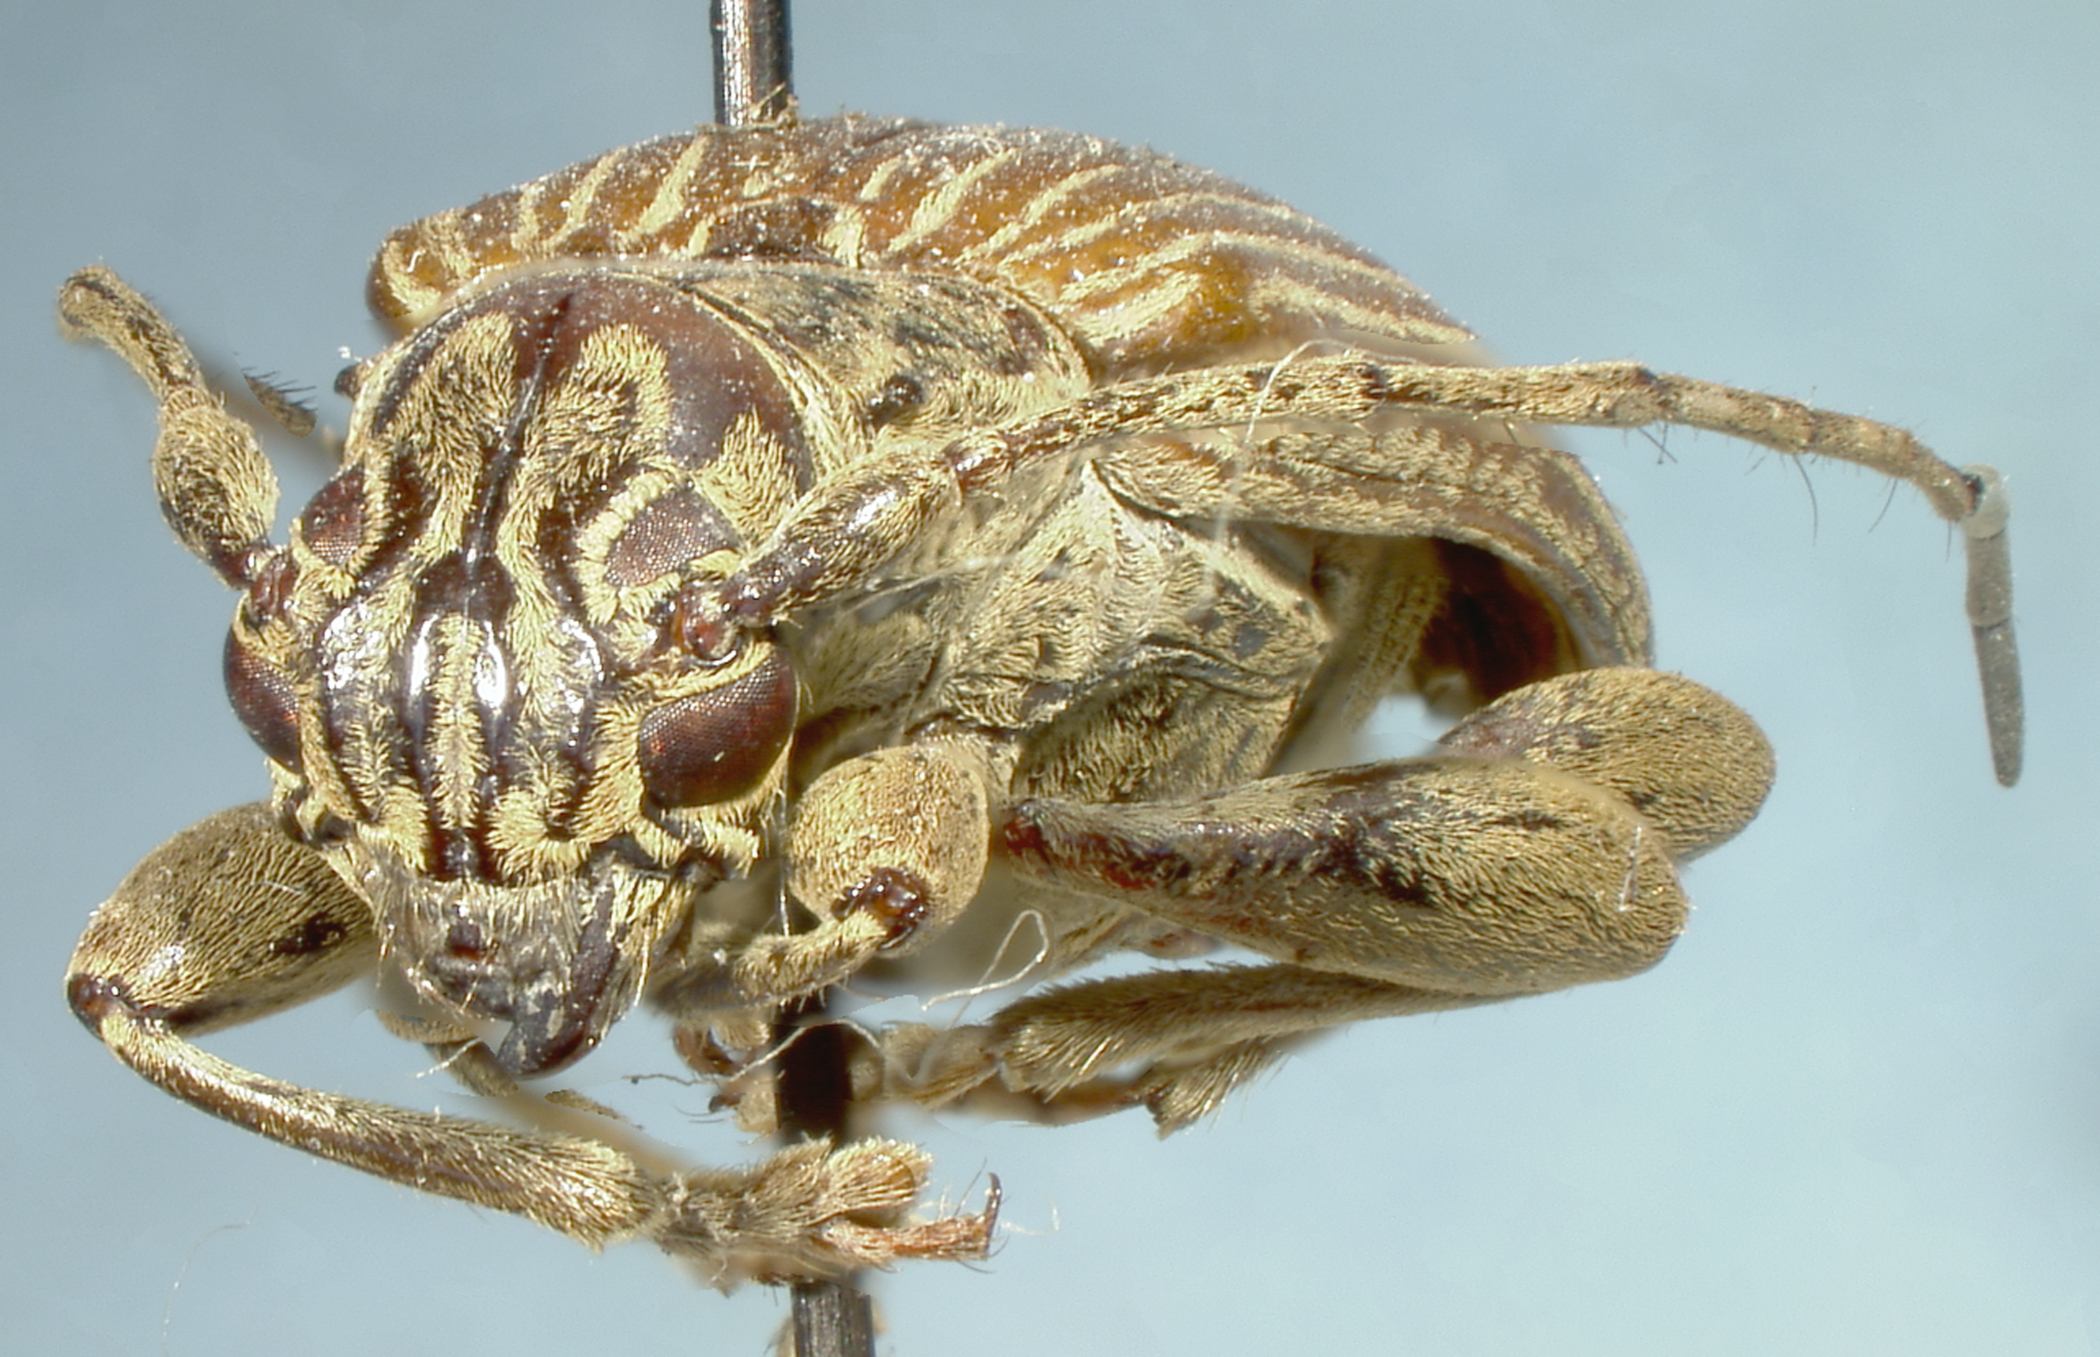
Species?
Tmesisternus costipennis
